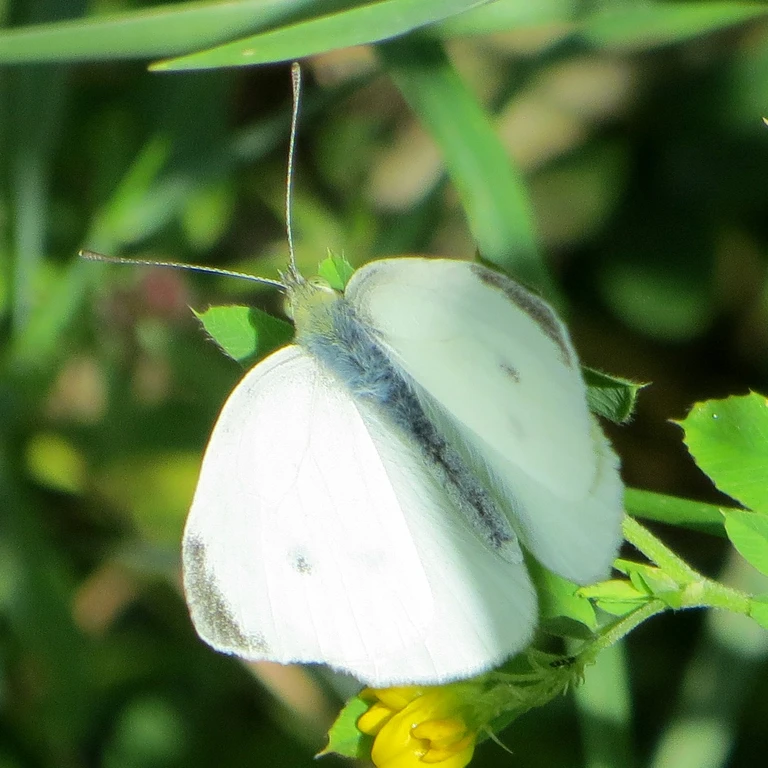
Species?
Pieris rapae
